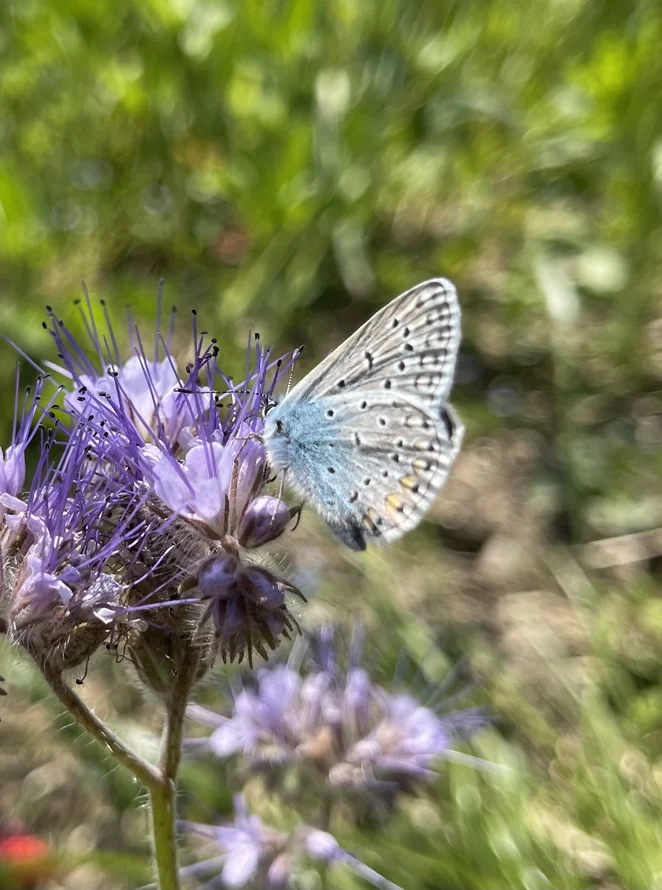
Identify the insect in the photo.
Polyommatus icarus
